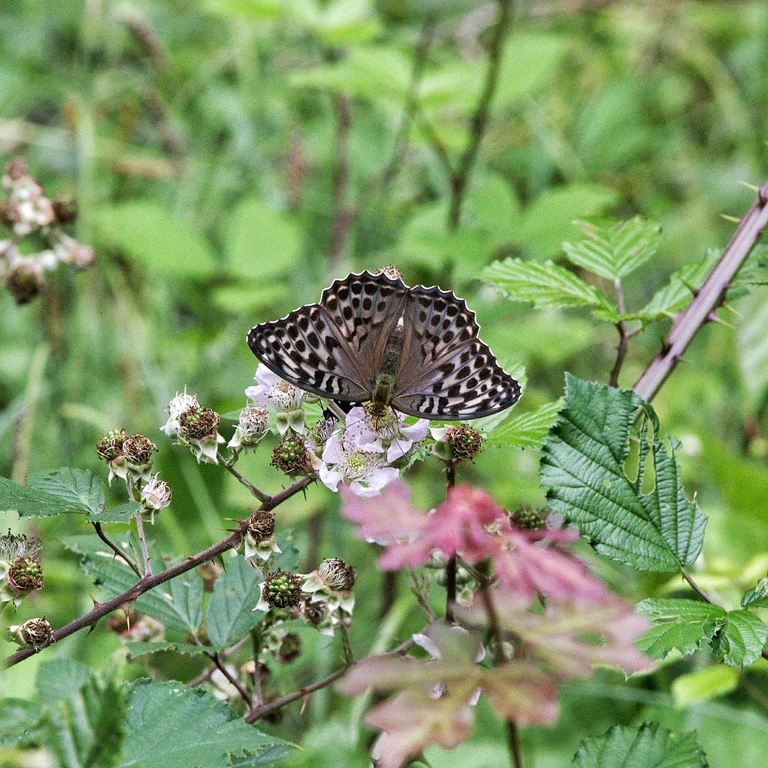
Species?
Argynnis paphia
